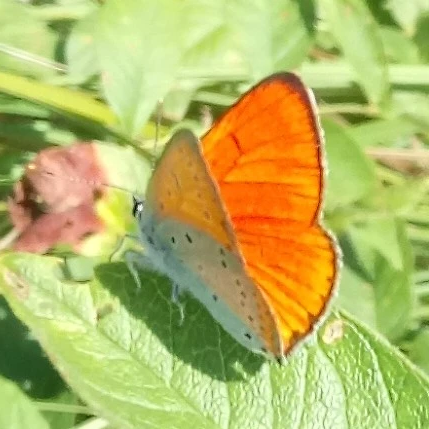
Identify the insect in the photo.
Lycaena dispar
